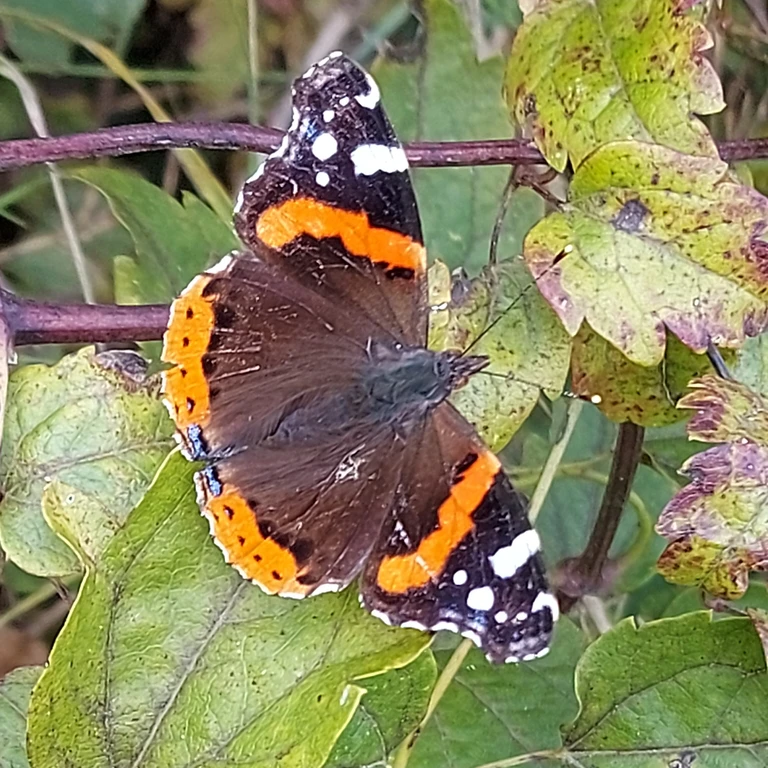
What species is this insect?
Vanessa atalanta
